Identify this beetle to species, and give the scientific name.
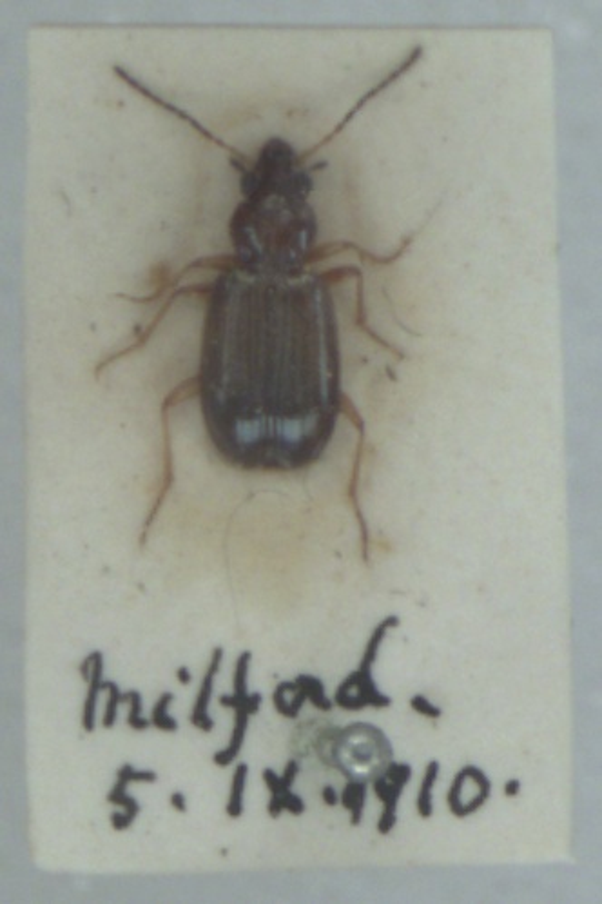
Bembidion deletum
